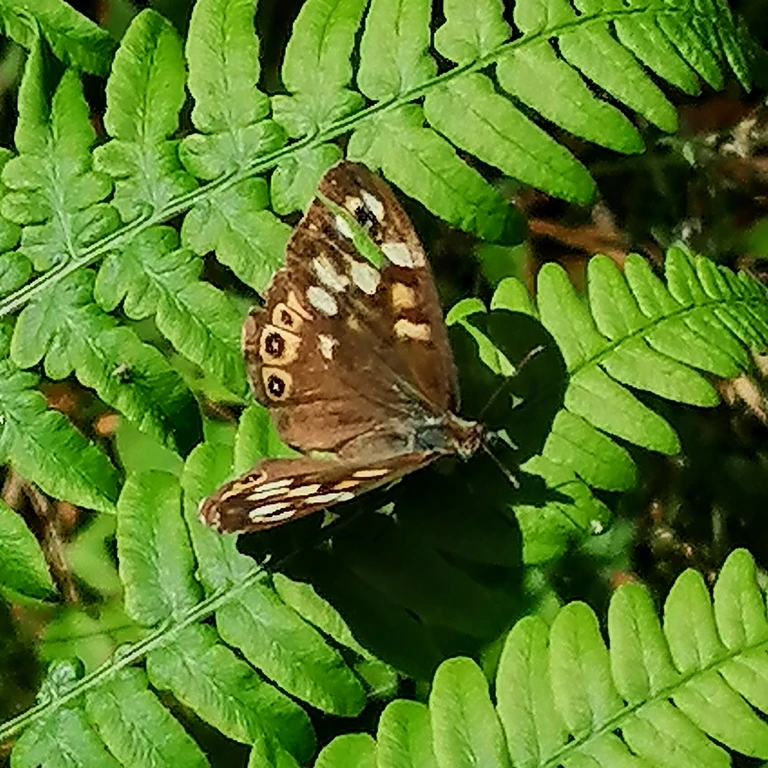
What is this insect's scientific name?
Pararge aegeria
